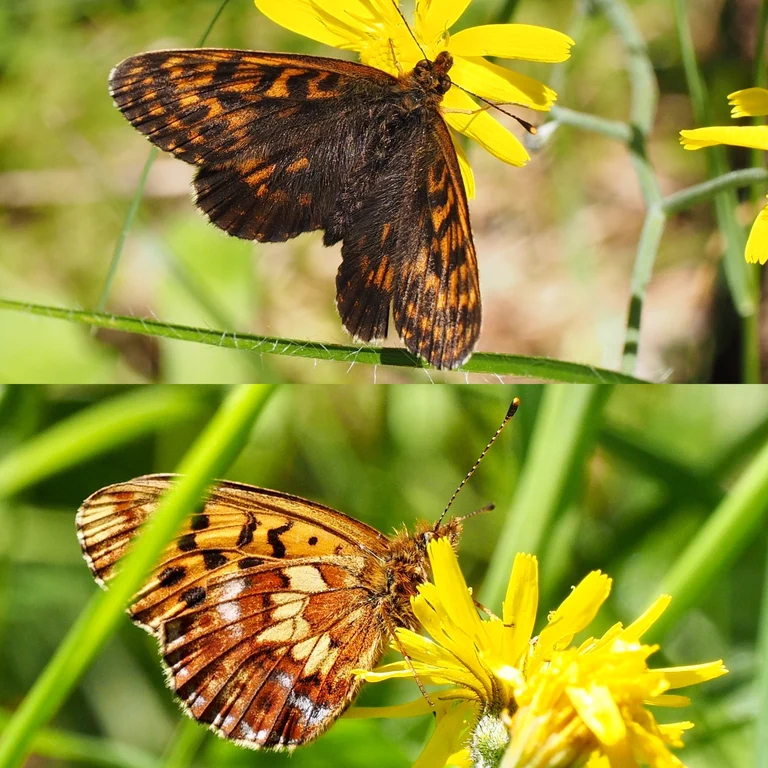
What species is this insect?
Boloria thore
